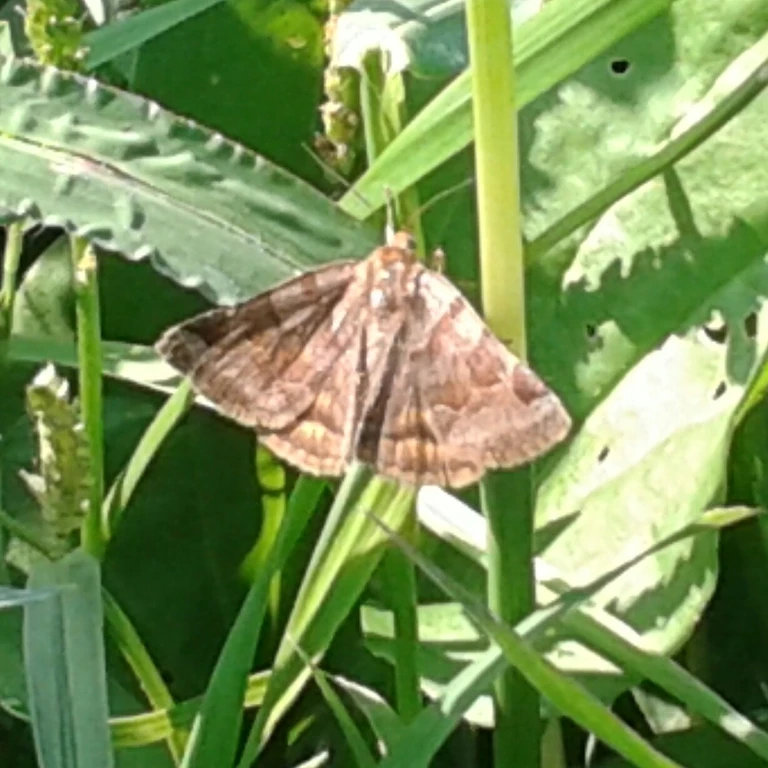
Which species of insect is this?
Euclidia glyphica
